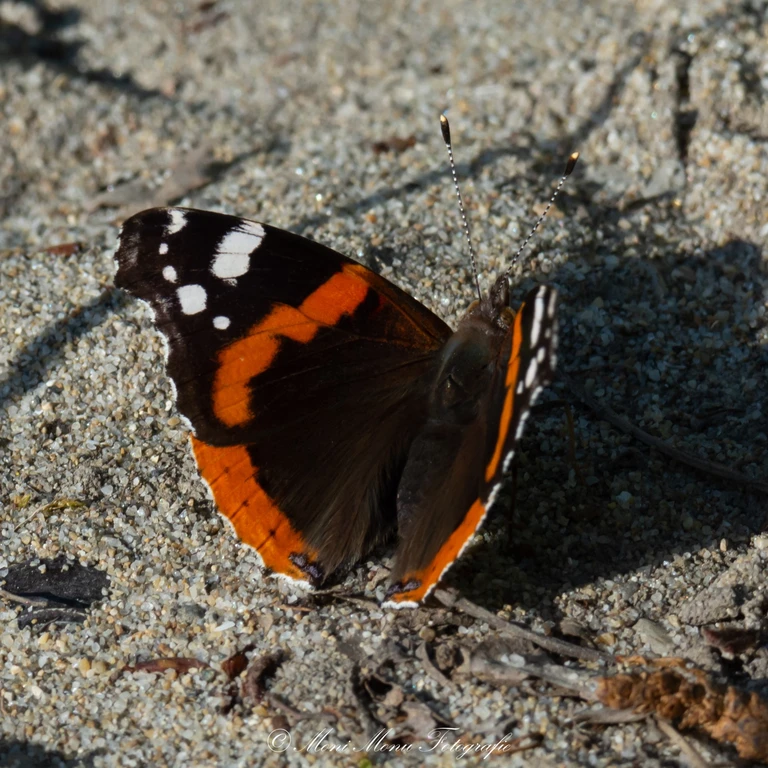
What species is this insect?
Vanessa atalanta
